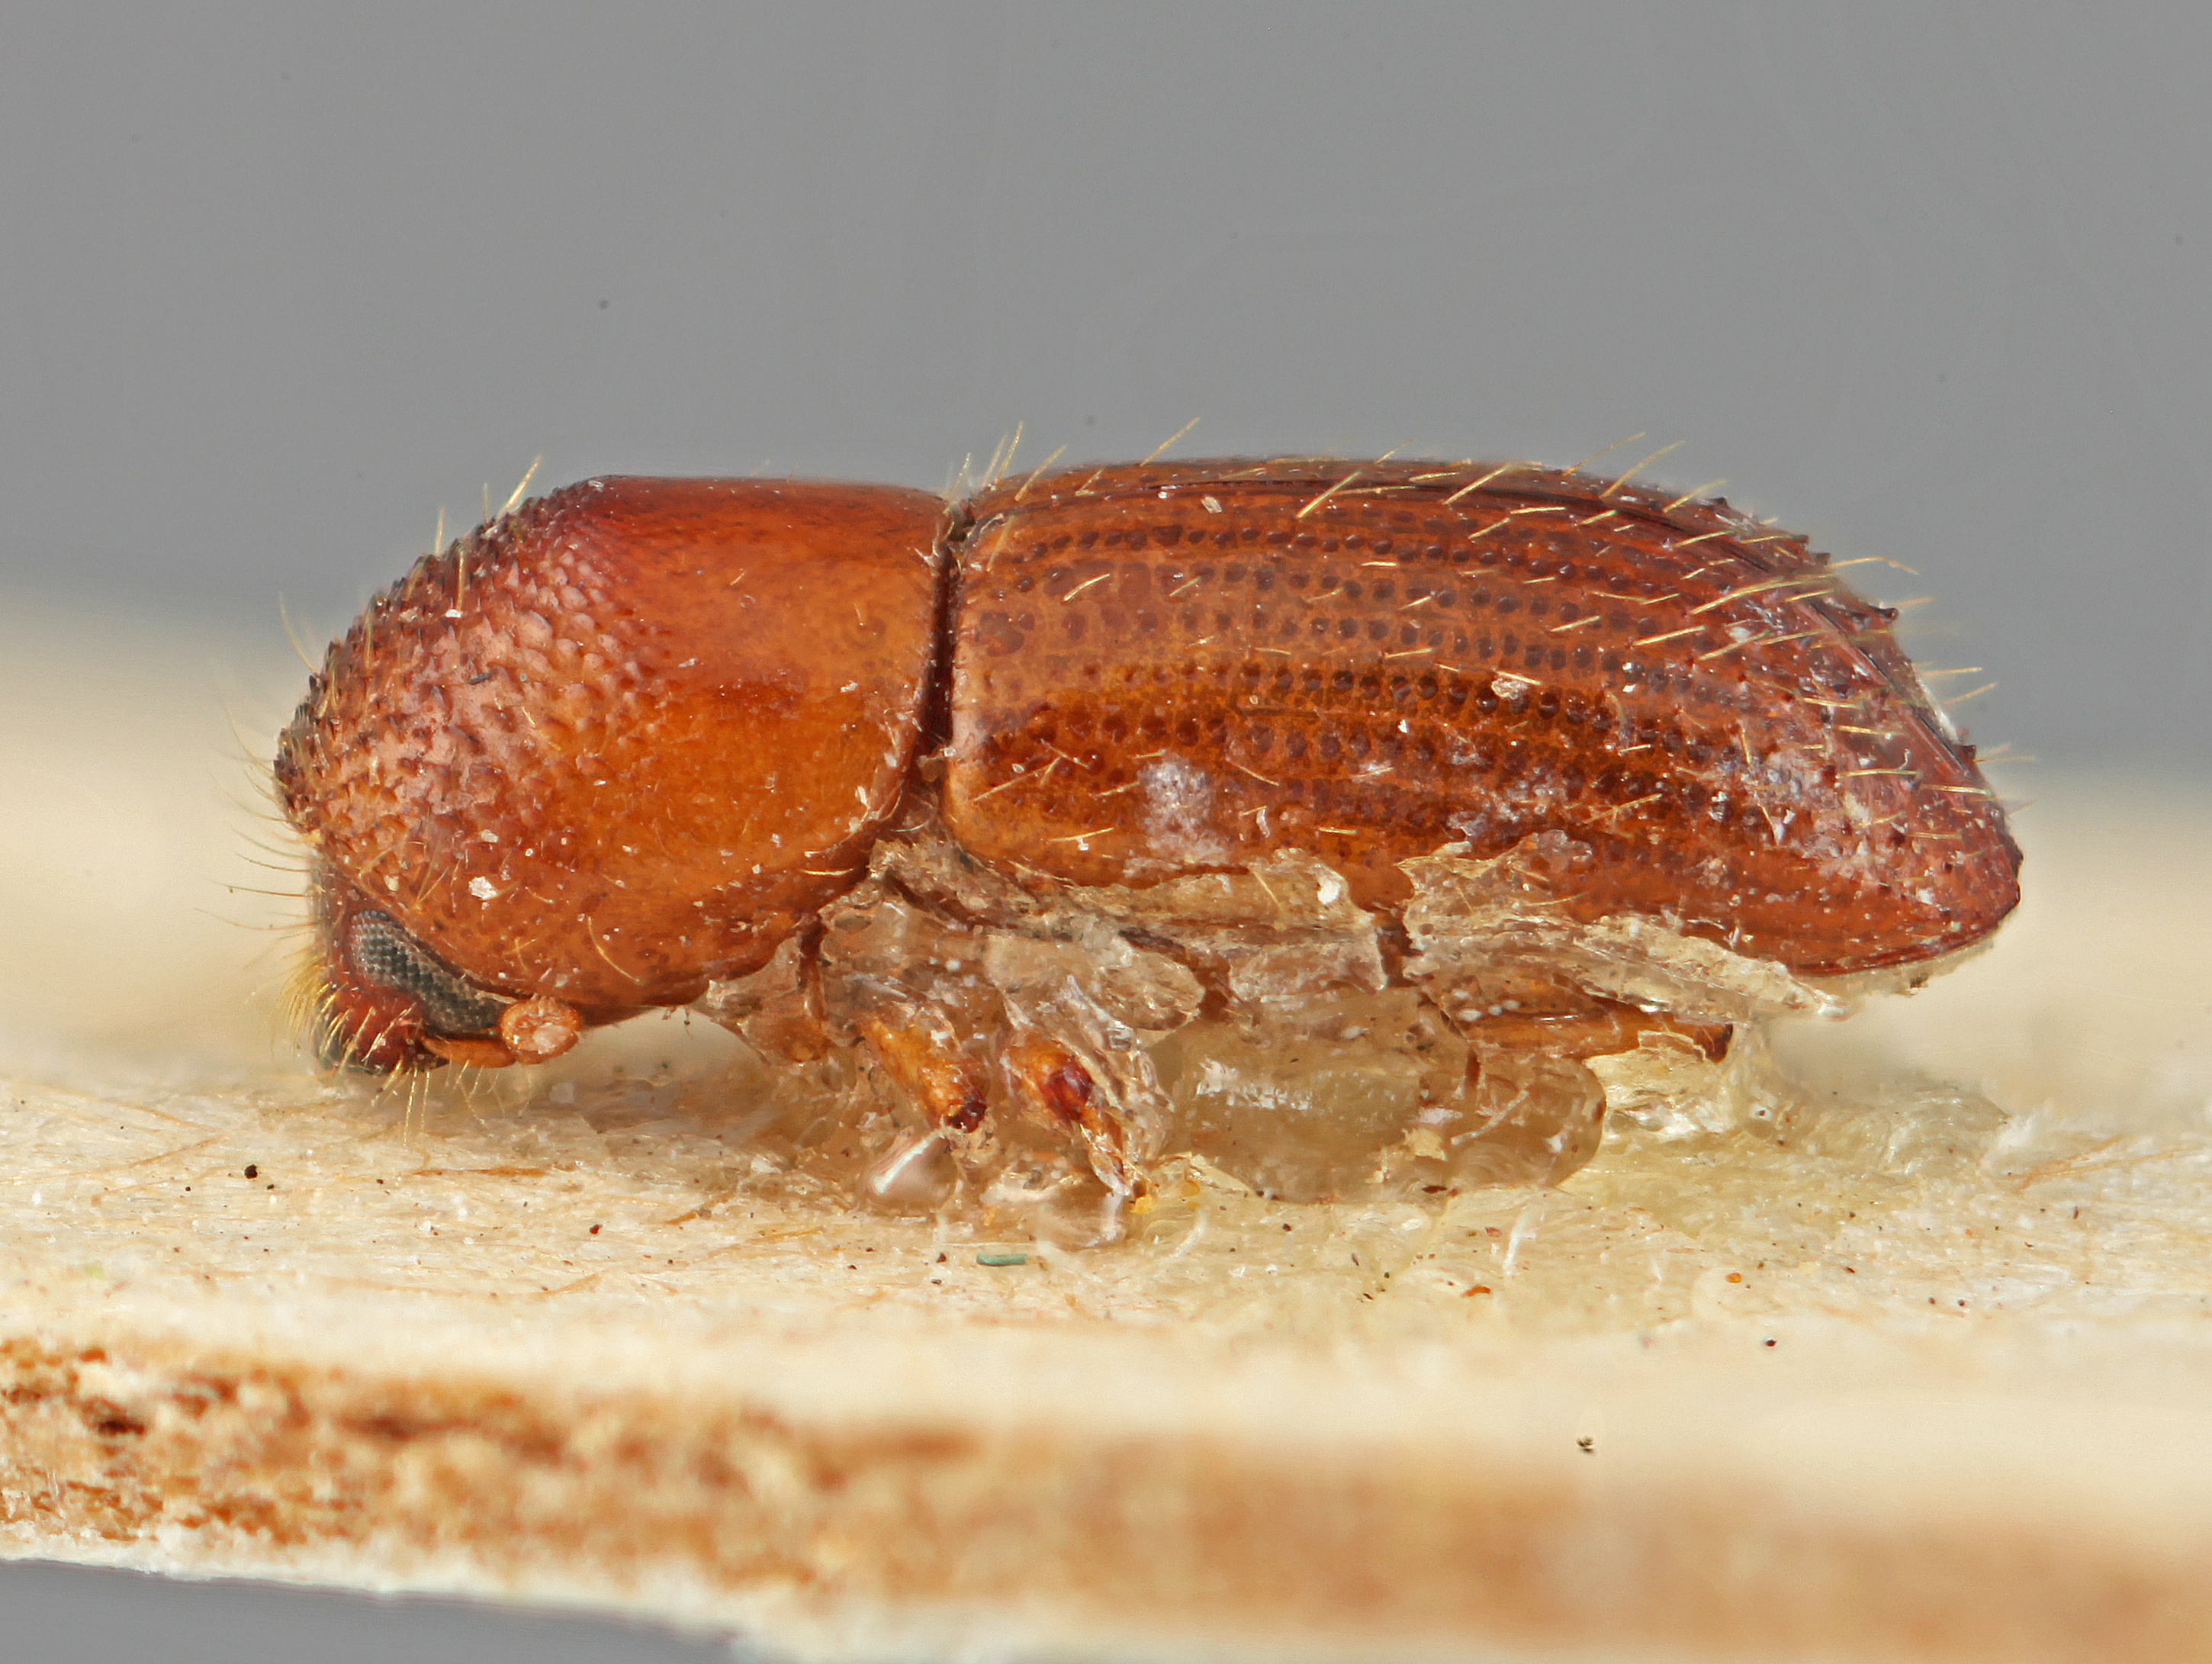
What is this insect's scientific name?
Xyleborus bolivianus
